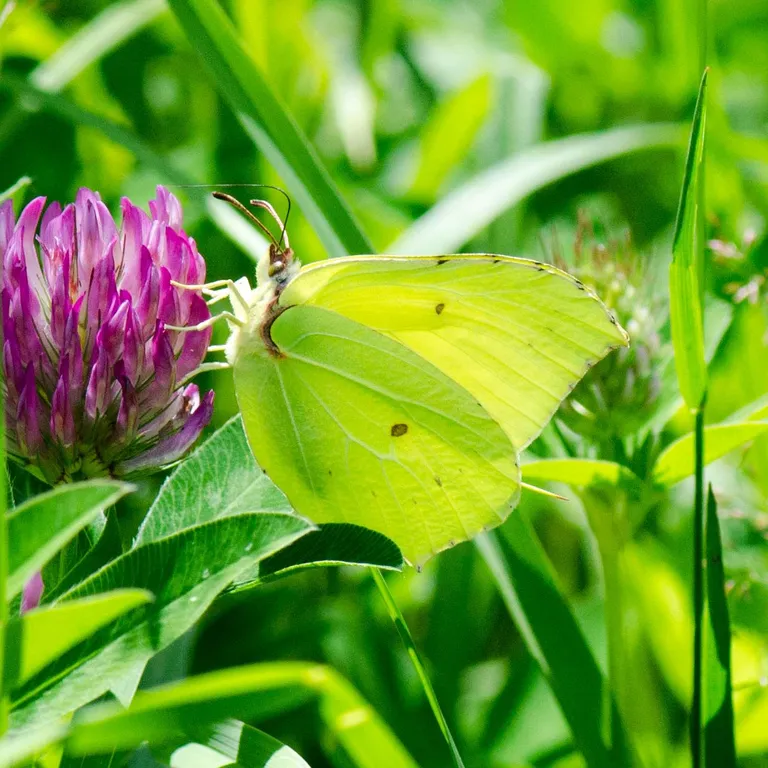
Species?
Gonepteryx rhamni
